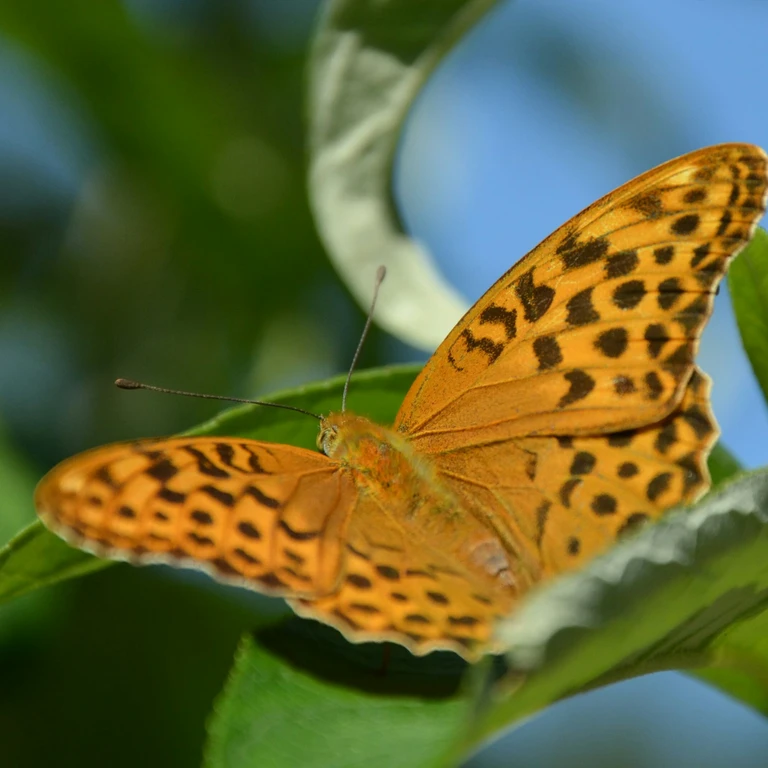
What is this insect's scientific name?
Argynnis paphia
